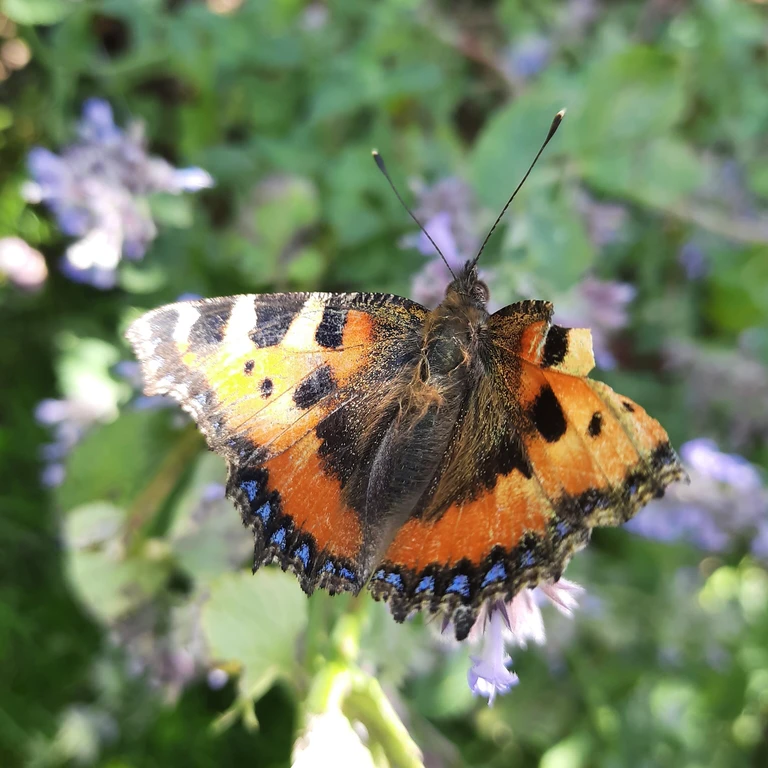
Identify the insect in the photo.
Aglais urticae
